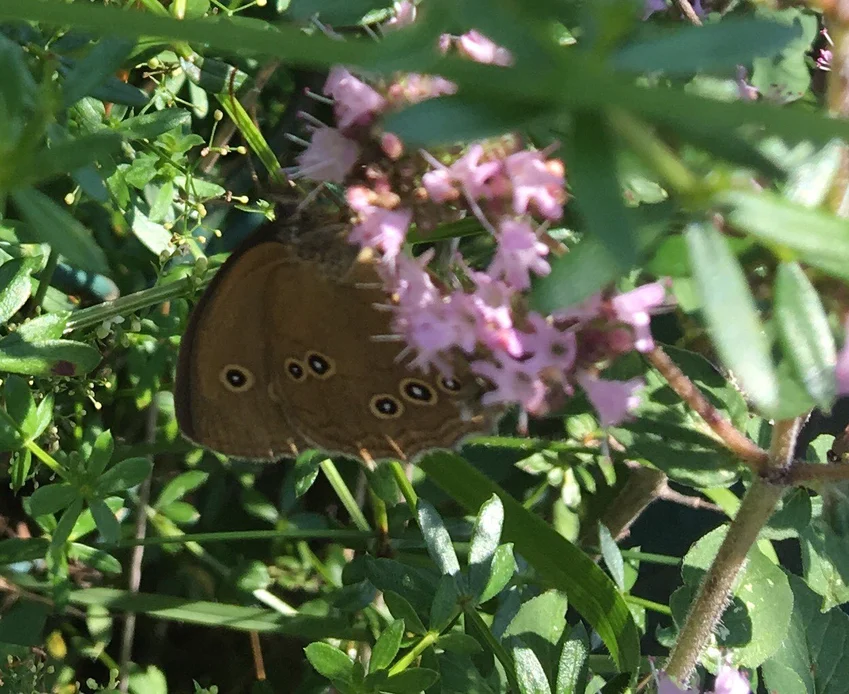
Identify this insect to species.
Aphantopus hyperantus
